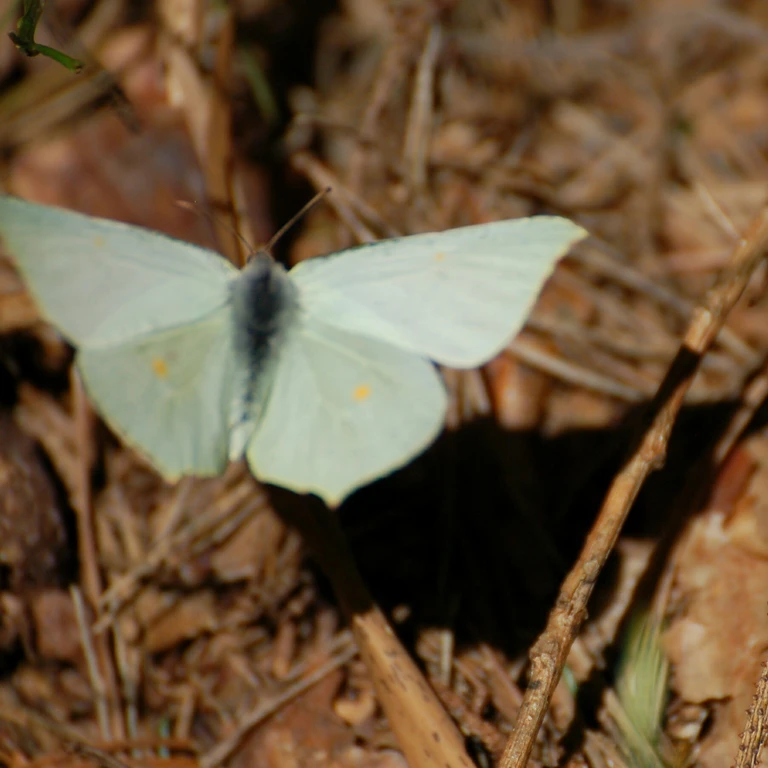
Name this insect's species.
Gonepteryx rhamni
